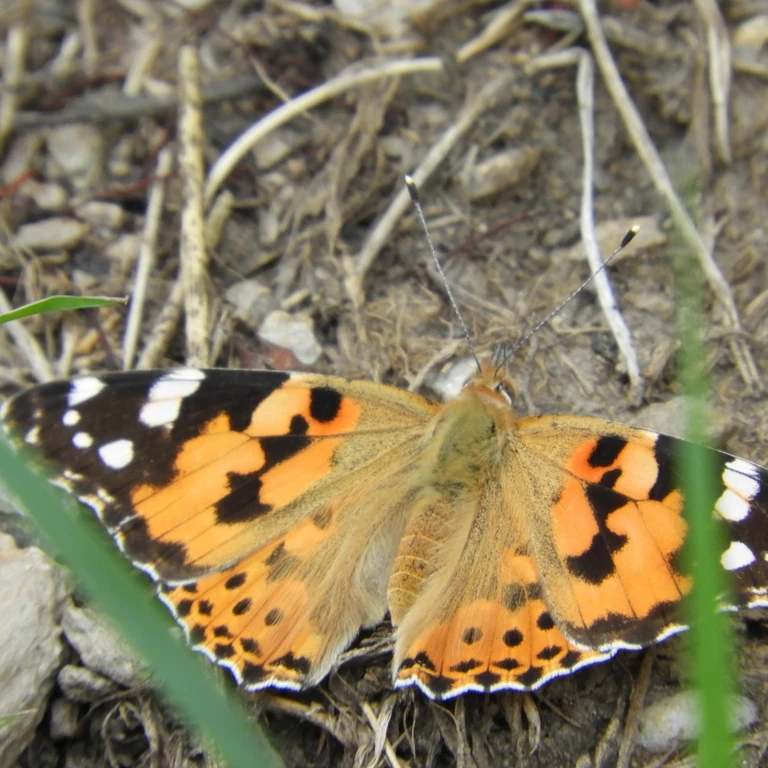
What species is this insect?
Vanessa cardui
